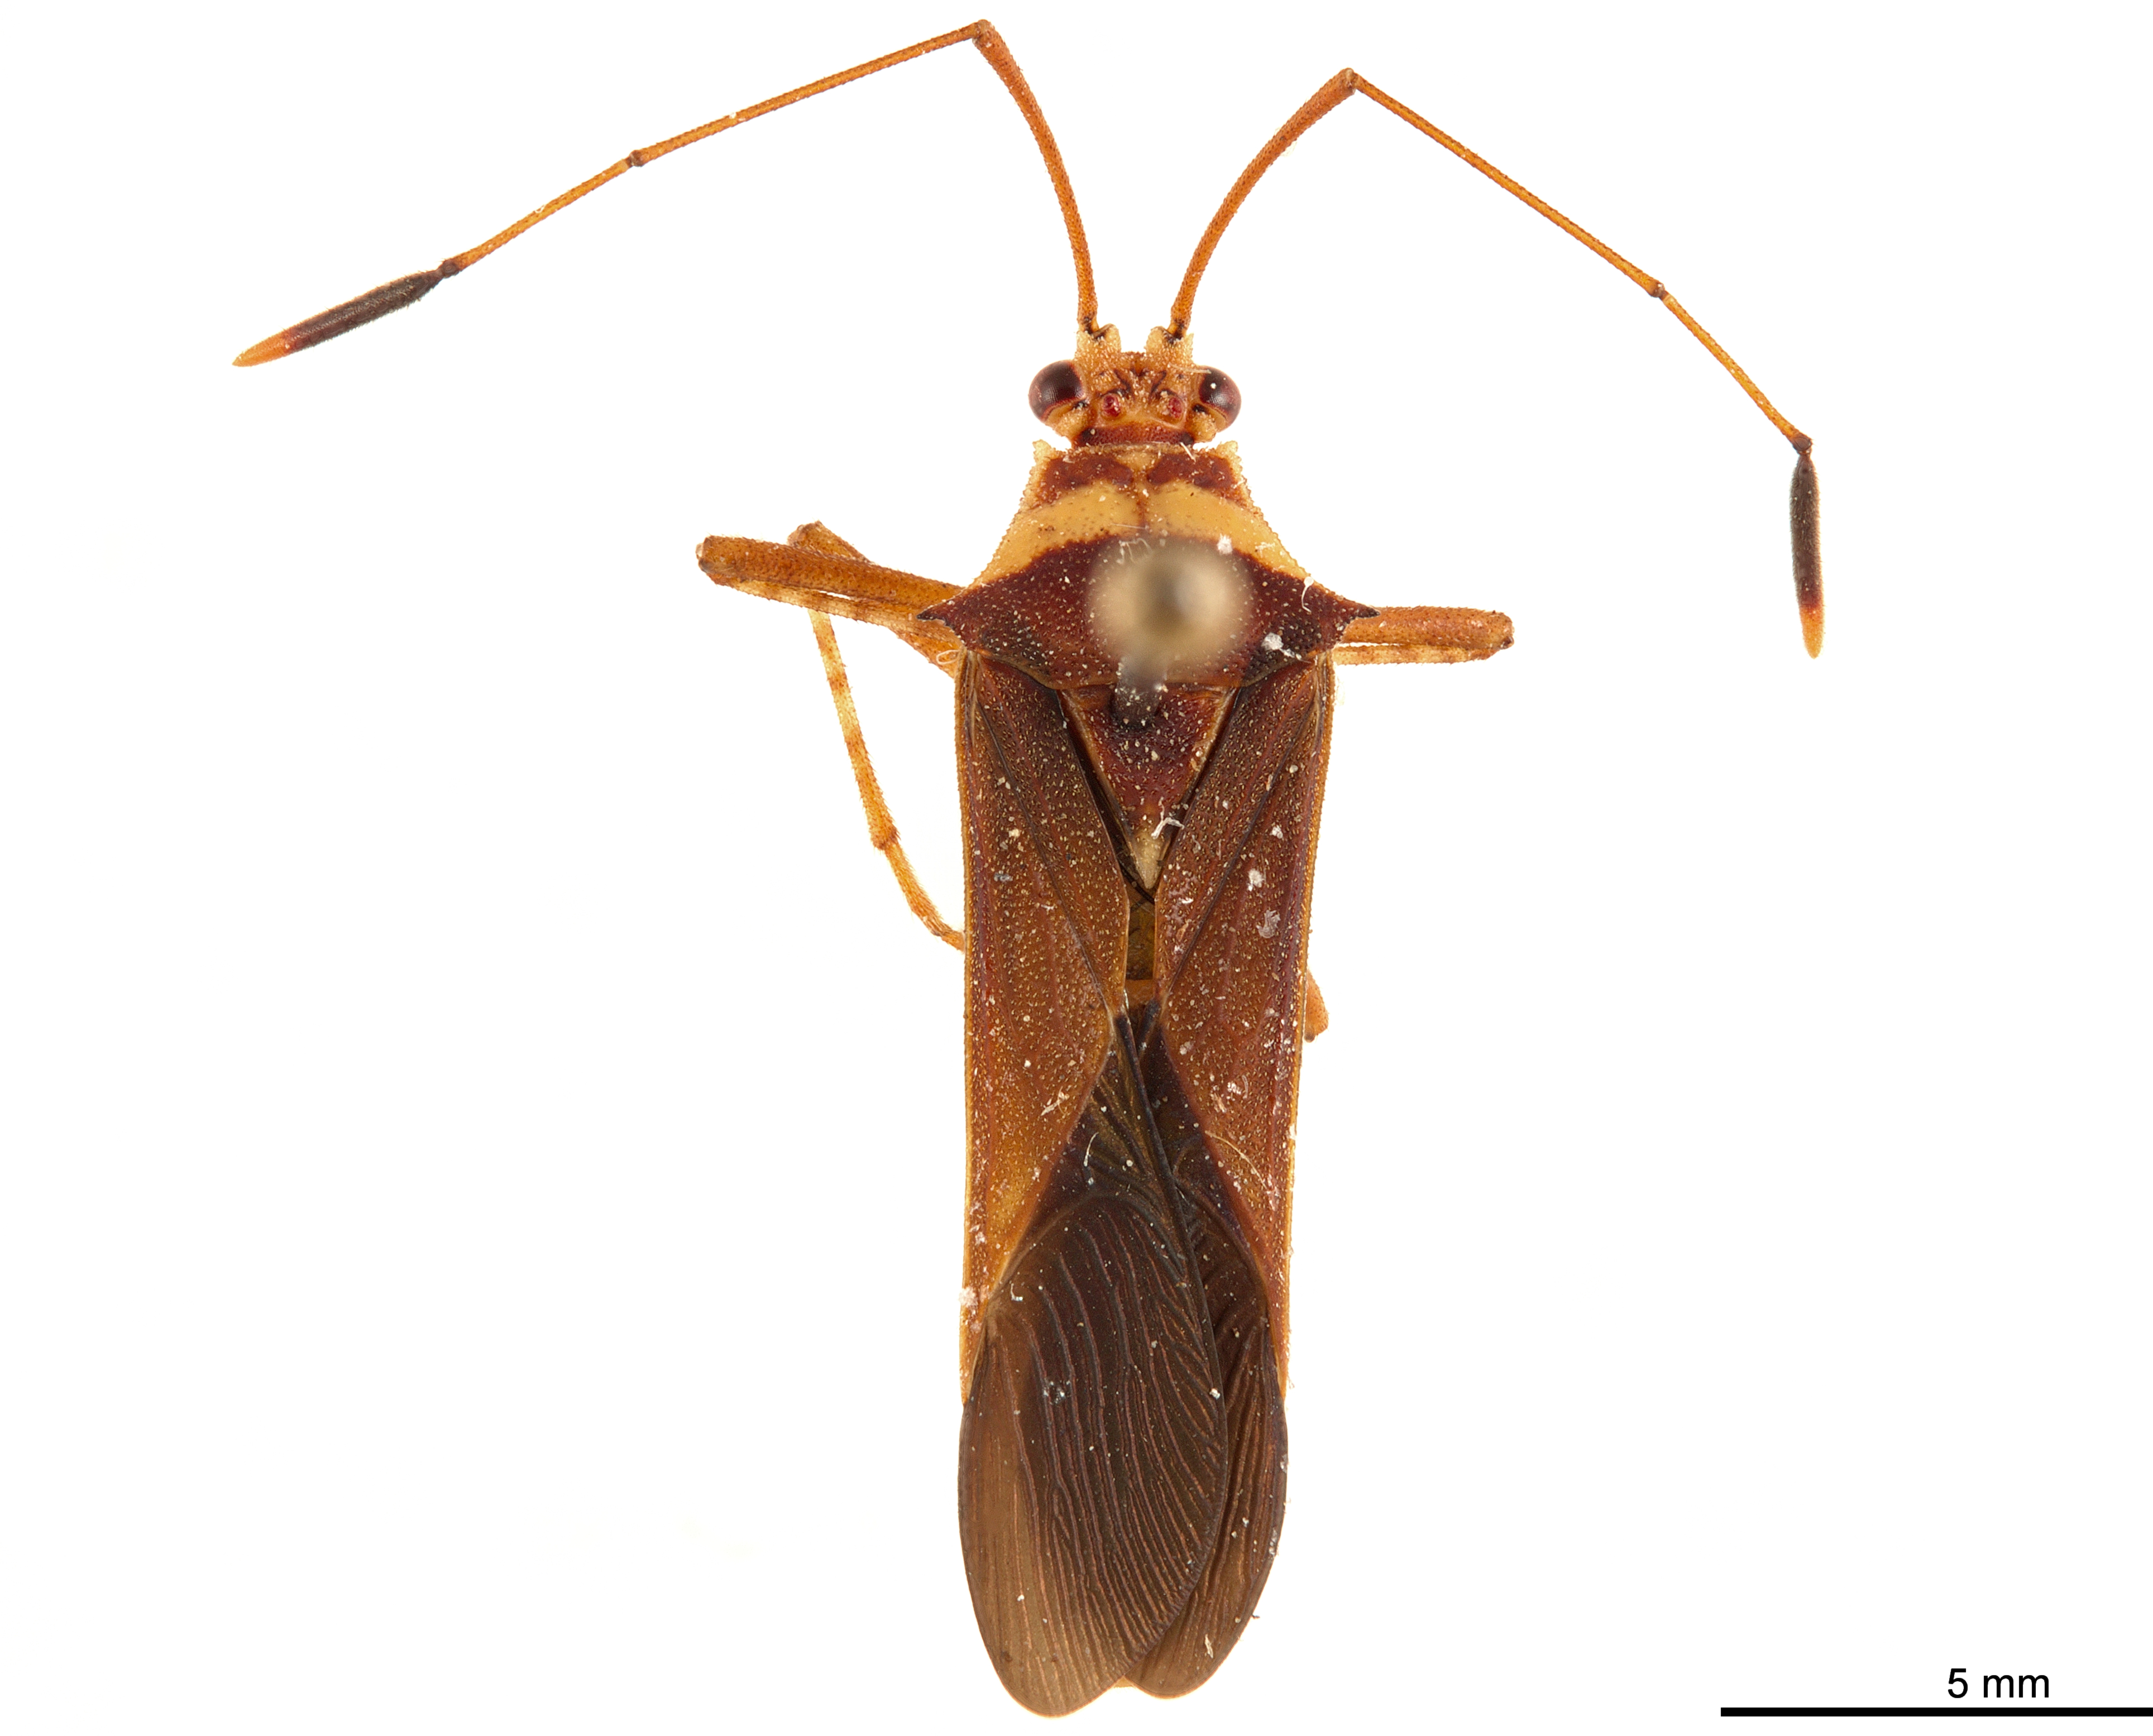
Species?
Zoreva dentipes
